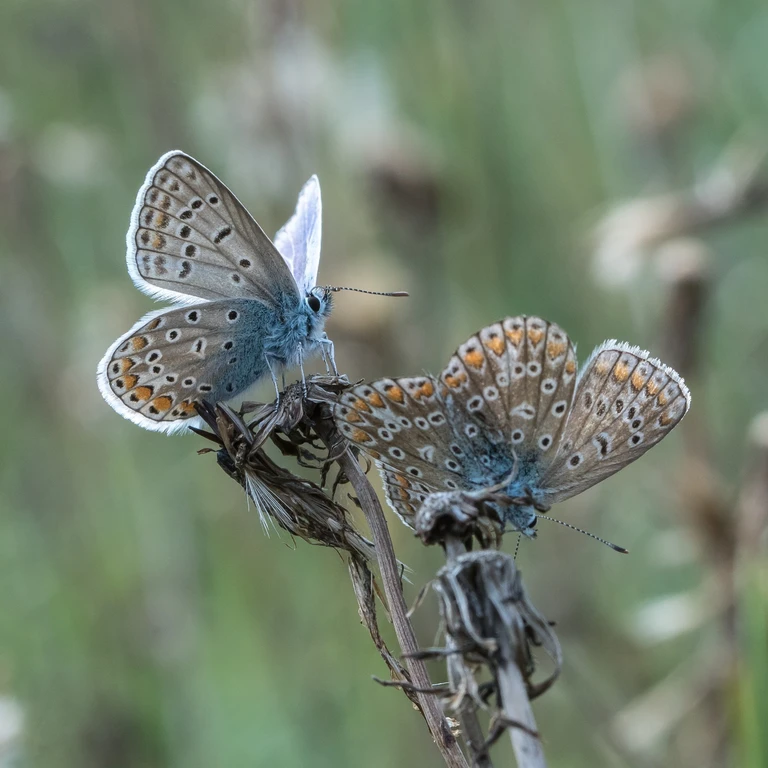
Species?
Polyommatus icarus
